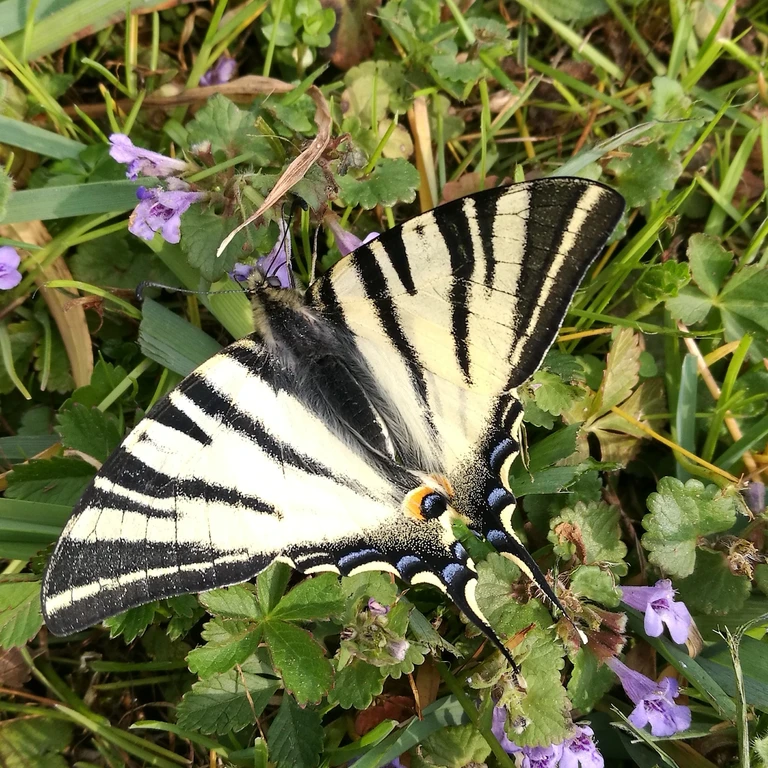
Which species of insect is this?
Iphiclides podalirius
